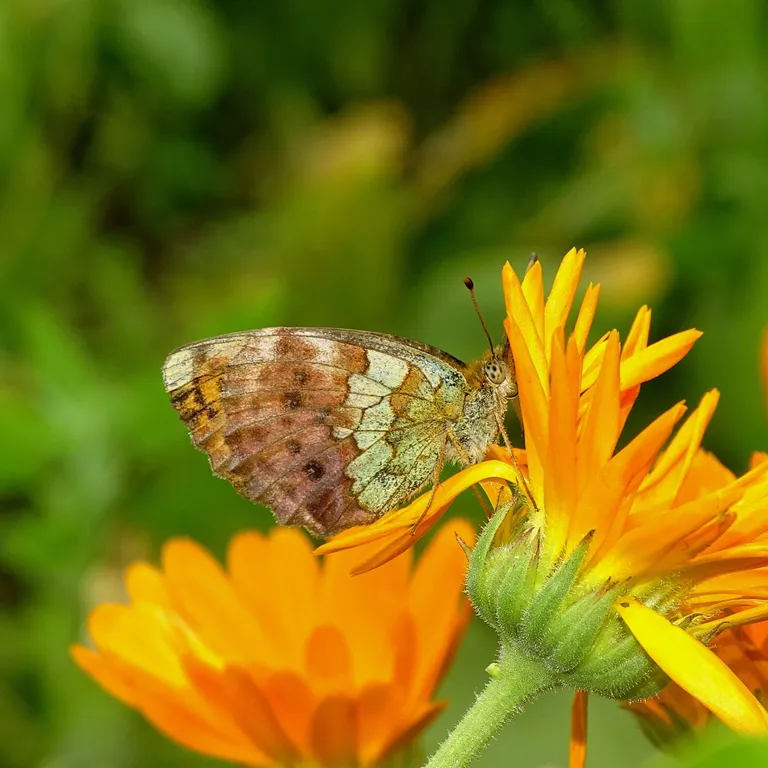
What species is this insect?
Brenthis daphne
